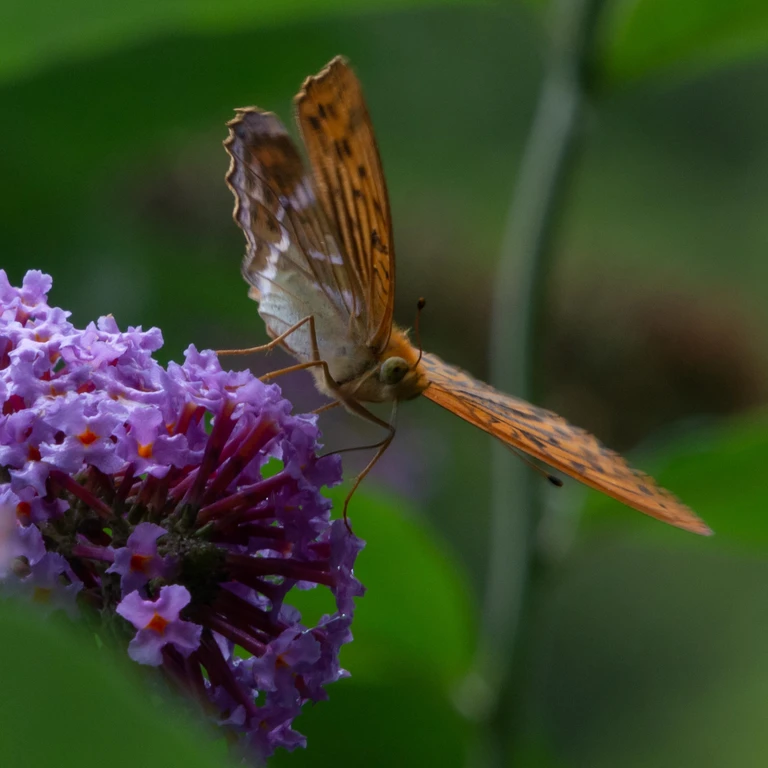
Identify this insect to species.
Argynnis paphia
